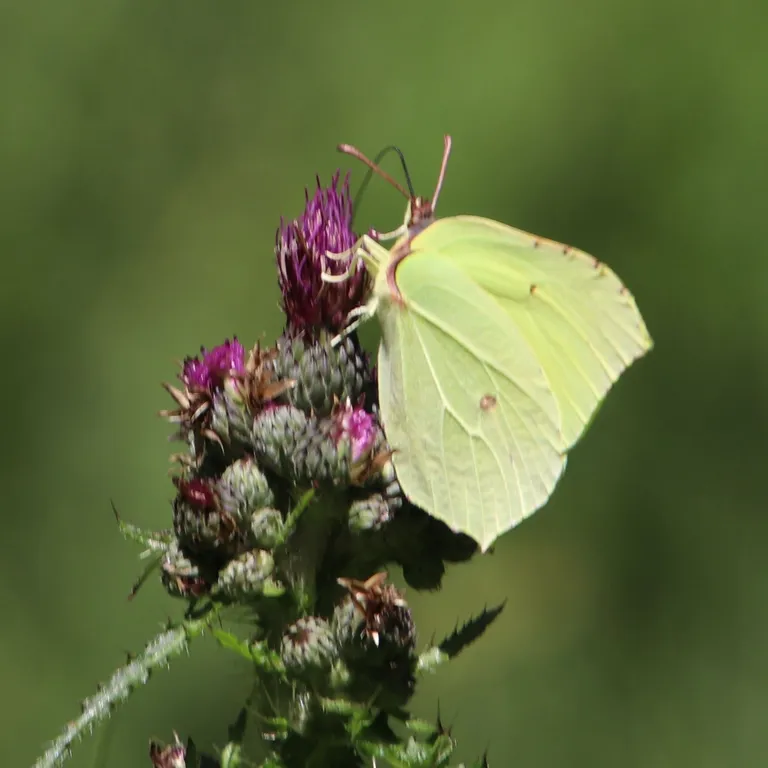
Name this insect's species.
Gonepteryx rhamni
